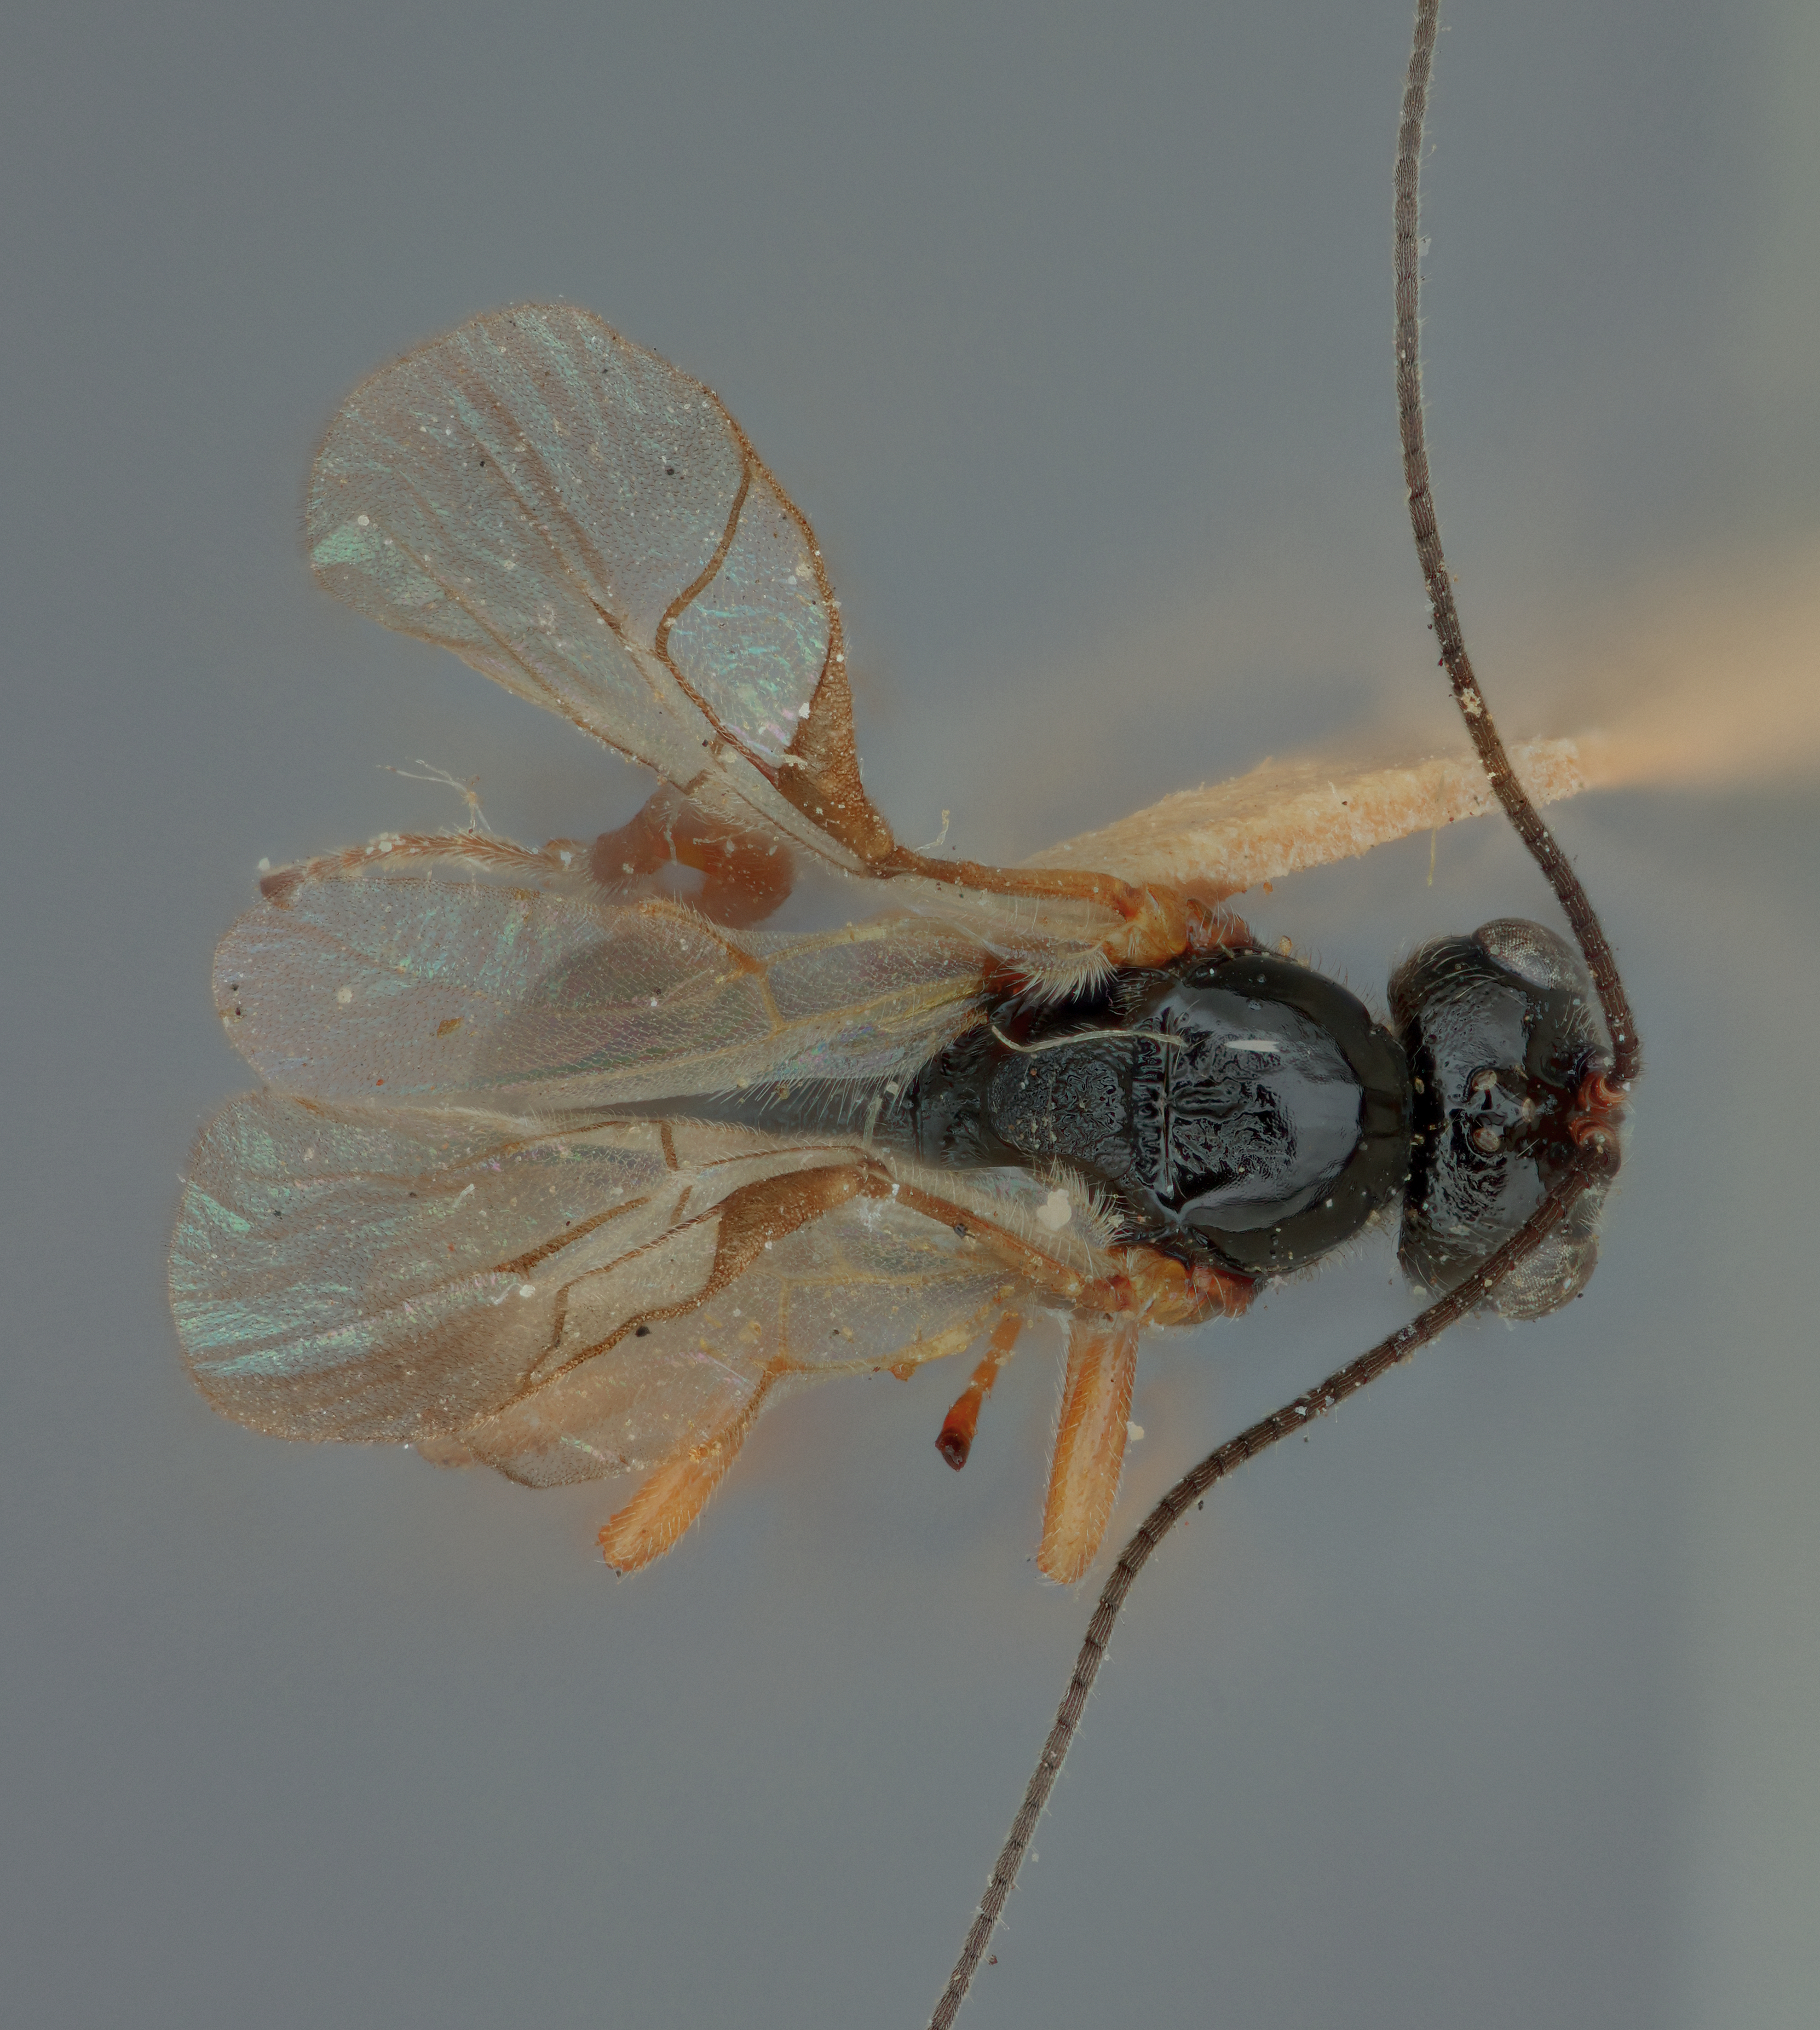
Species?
Opius pegomyiae
